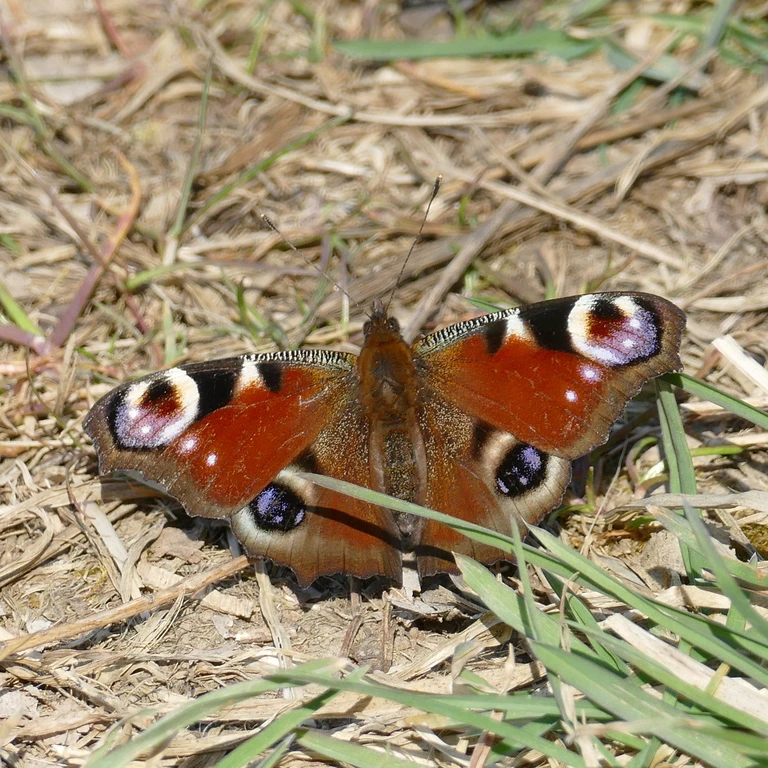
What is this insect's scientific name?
Aglais io
